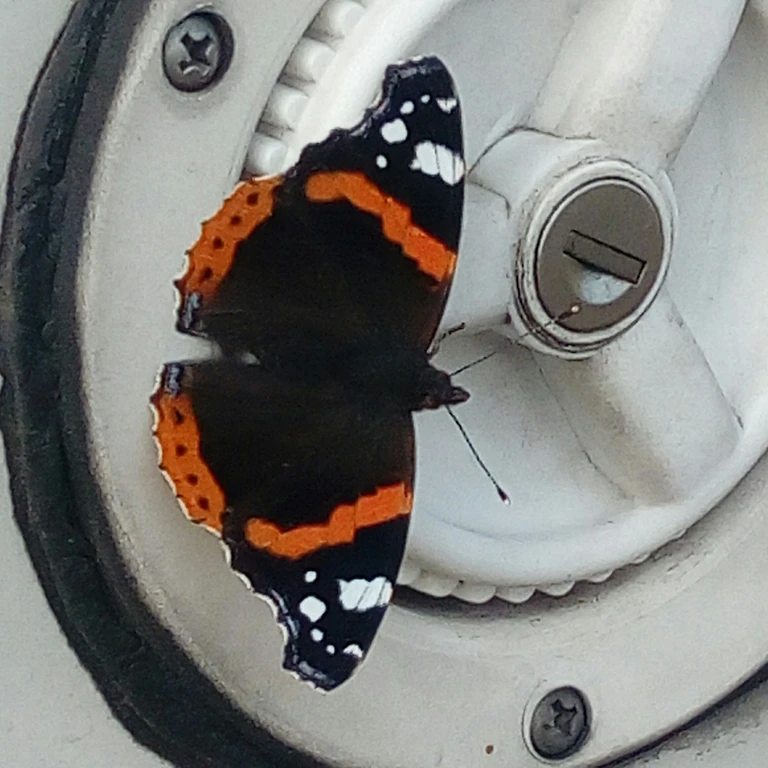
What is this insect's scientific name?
Vanessa atalanta
